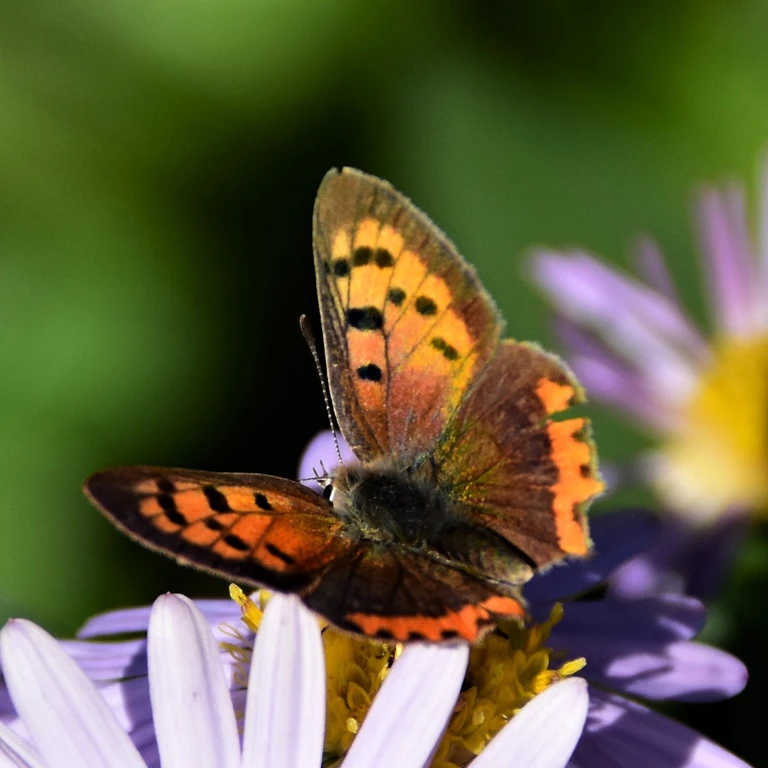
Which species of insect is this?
Lycaena phlaeas
